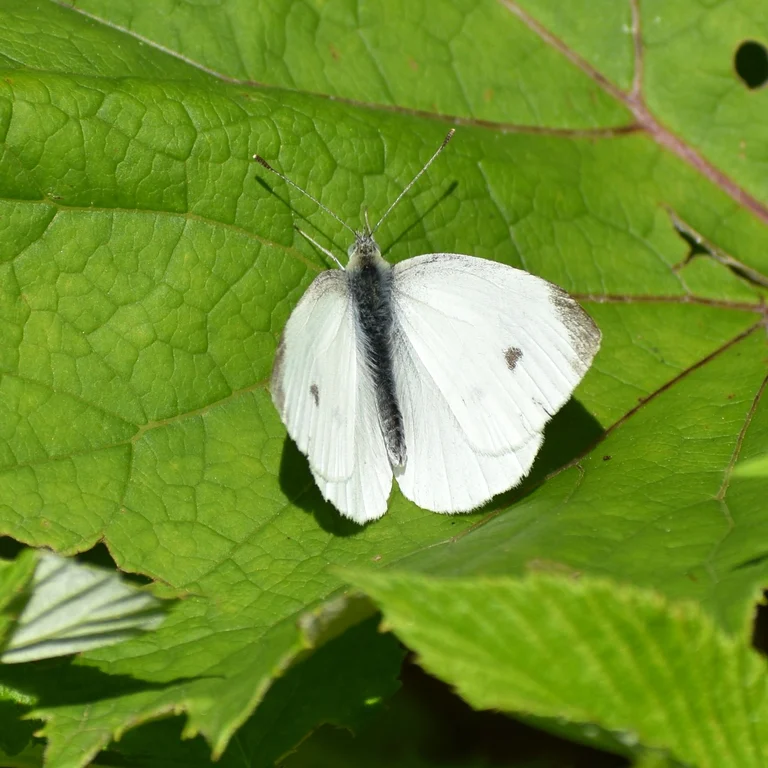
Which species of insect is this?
Pieris rapae
